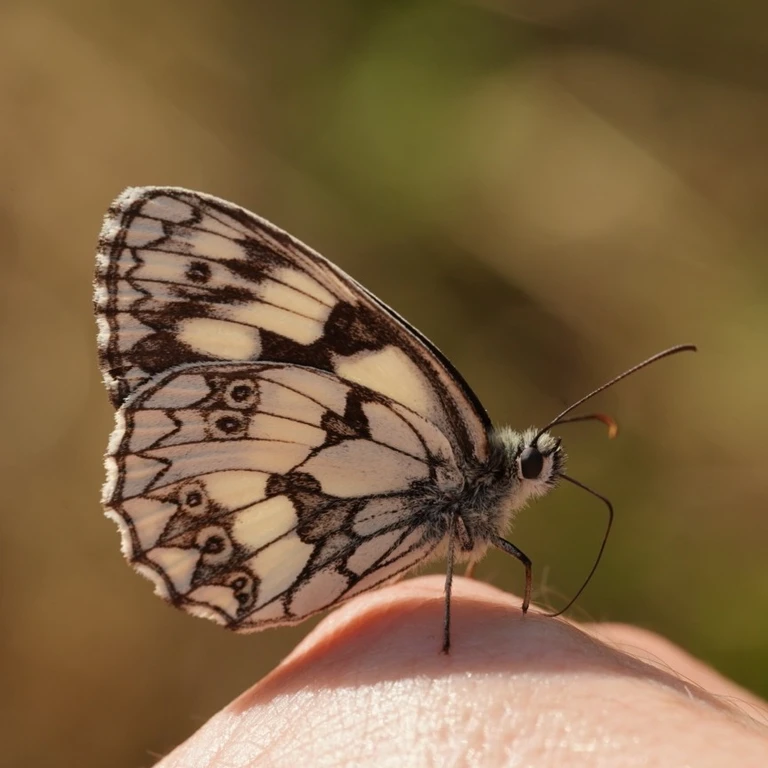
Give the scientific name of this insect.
Melanargia galathea
